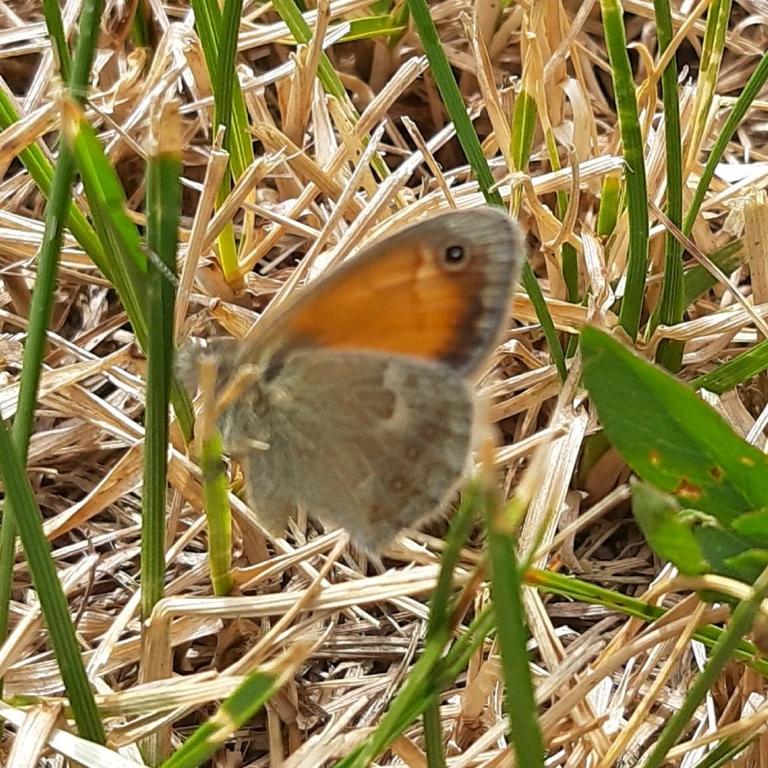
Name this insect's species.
Coenonympha pamphilus
